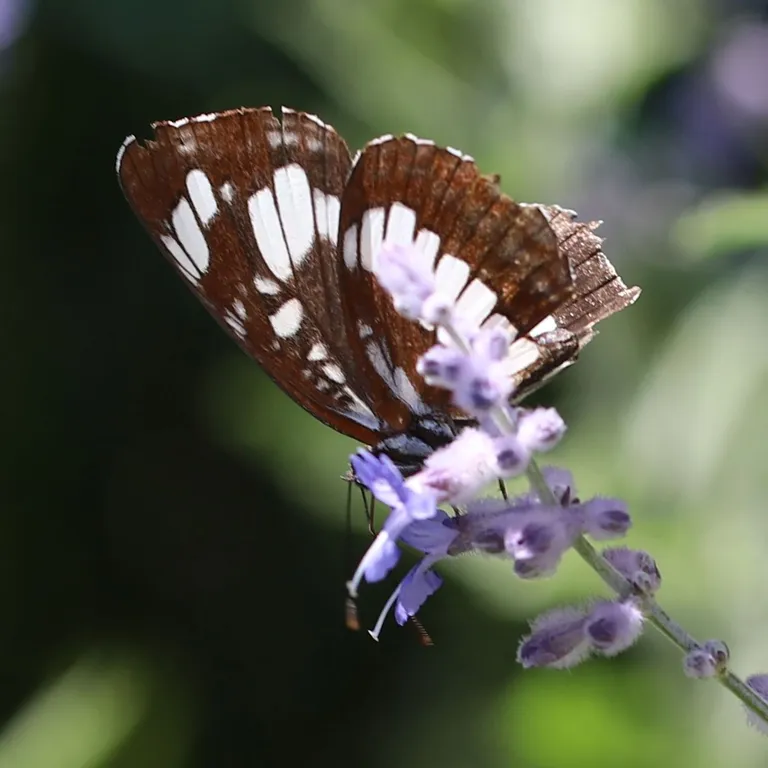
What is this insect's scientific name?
Neptis rivularis
